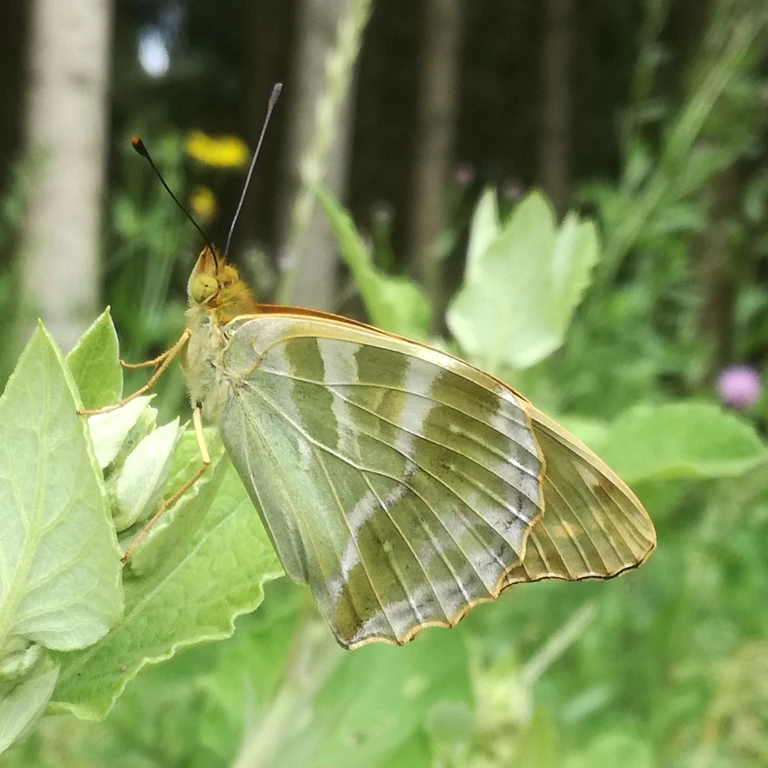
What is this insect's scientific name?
Argynnis paphia
